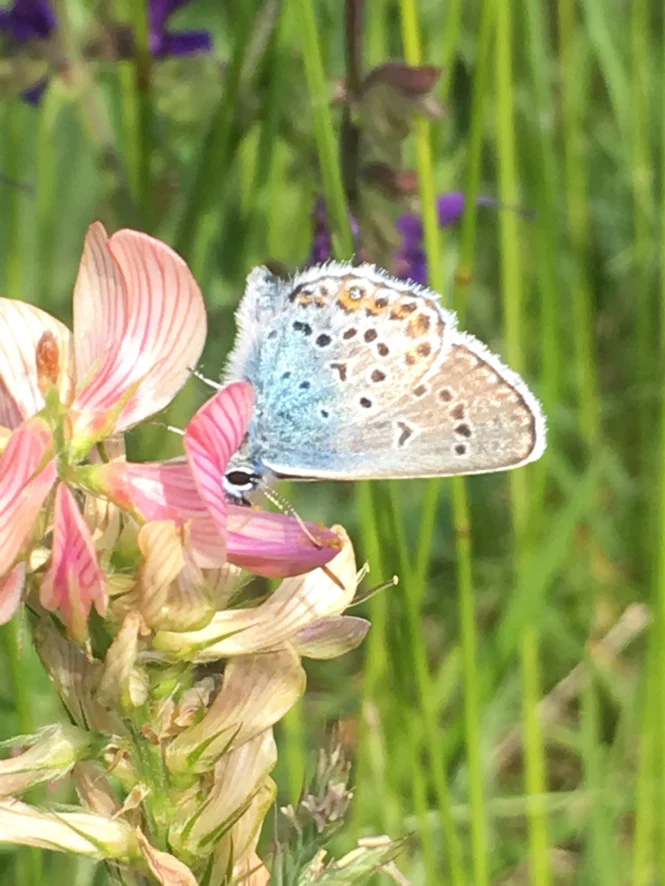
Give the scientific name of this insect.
Plebejus argus
